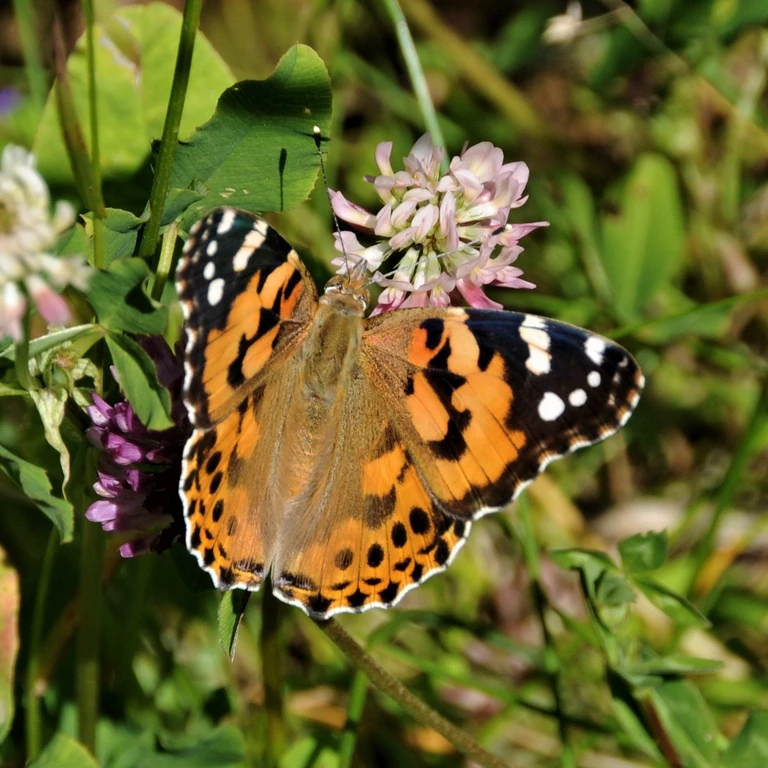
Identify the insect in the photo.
Vanessa cardui
